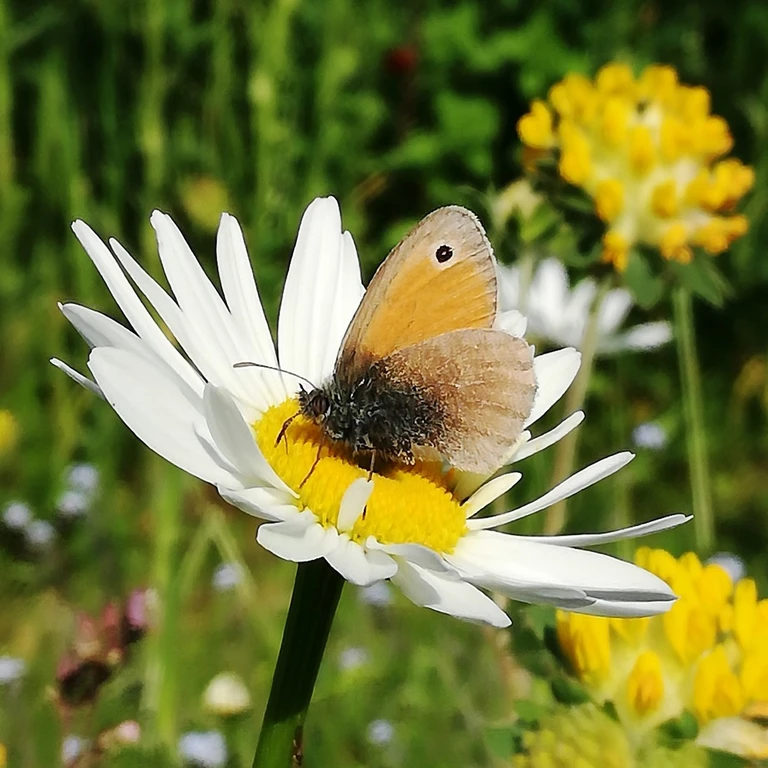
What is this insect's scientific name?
Coenonympha pamphilus
